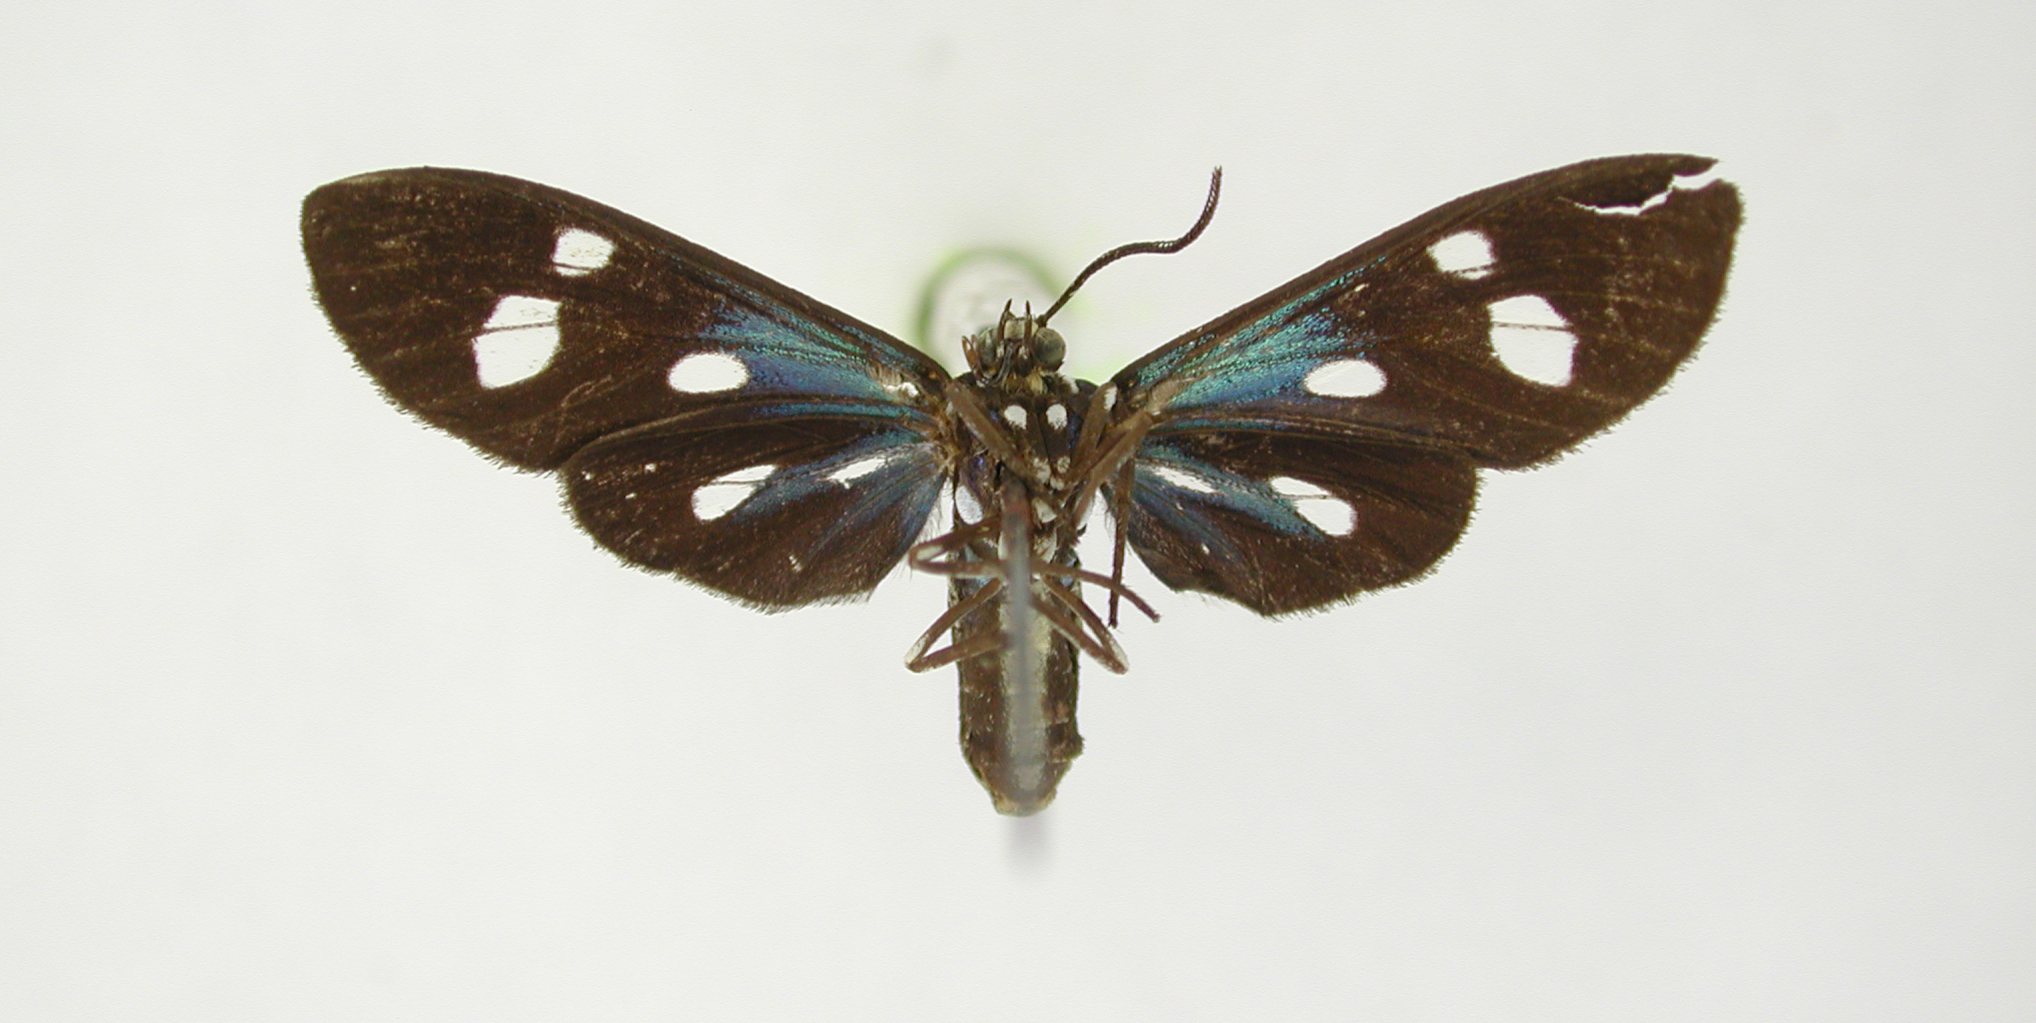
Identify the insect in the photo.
Leucopleura ciarana
